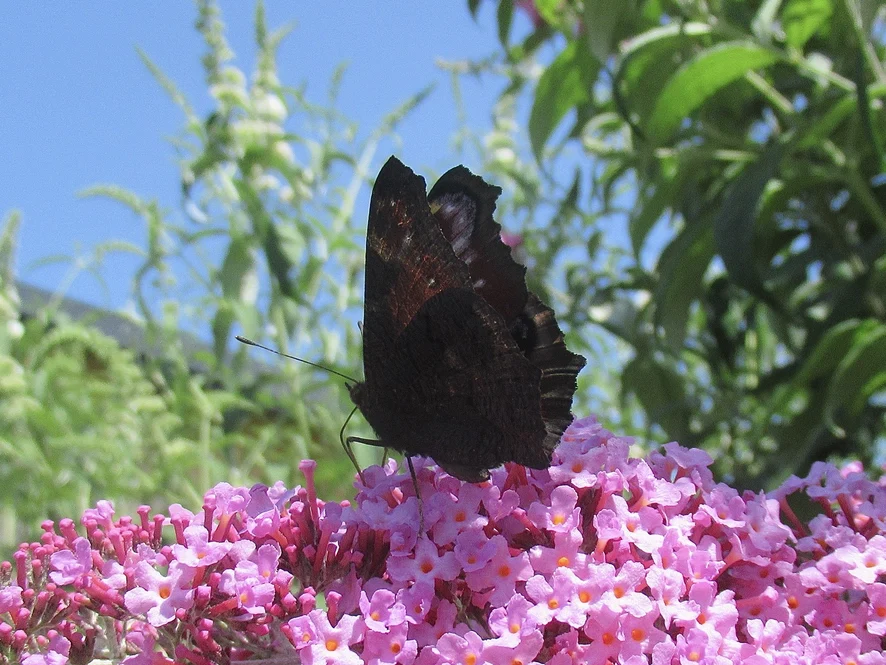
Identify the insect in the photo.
Aglais io
